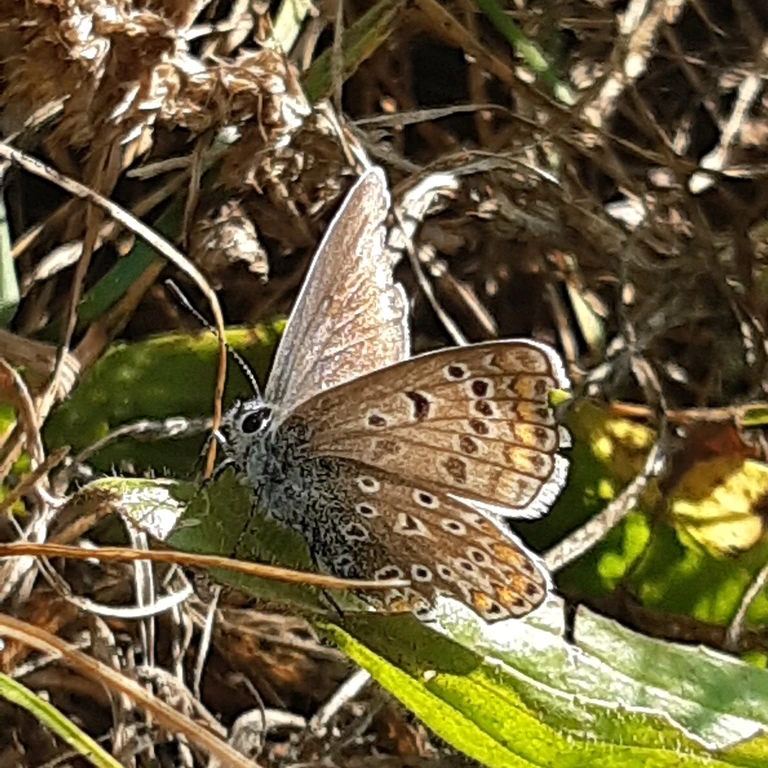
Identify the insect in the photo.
Polyommatus icarus
